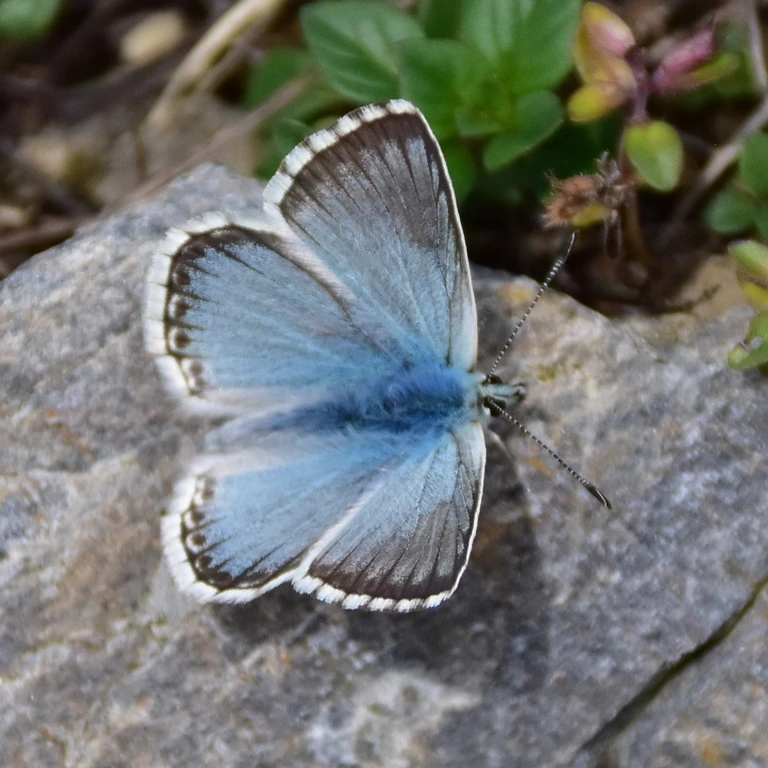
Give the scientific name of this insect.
Lysandra coridon
